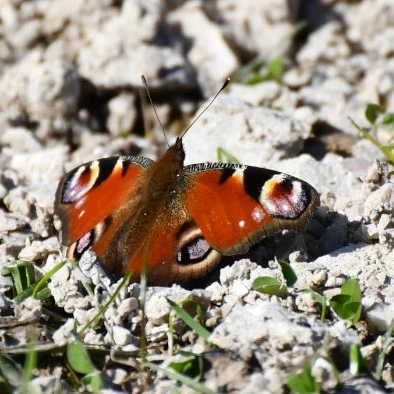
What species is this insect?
Aglais io
